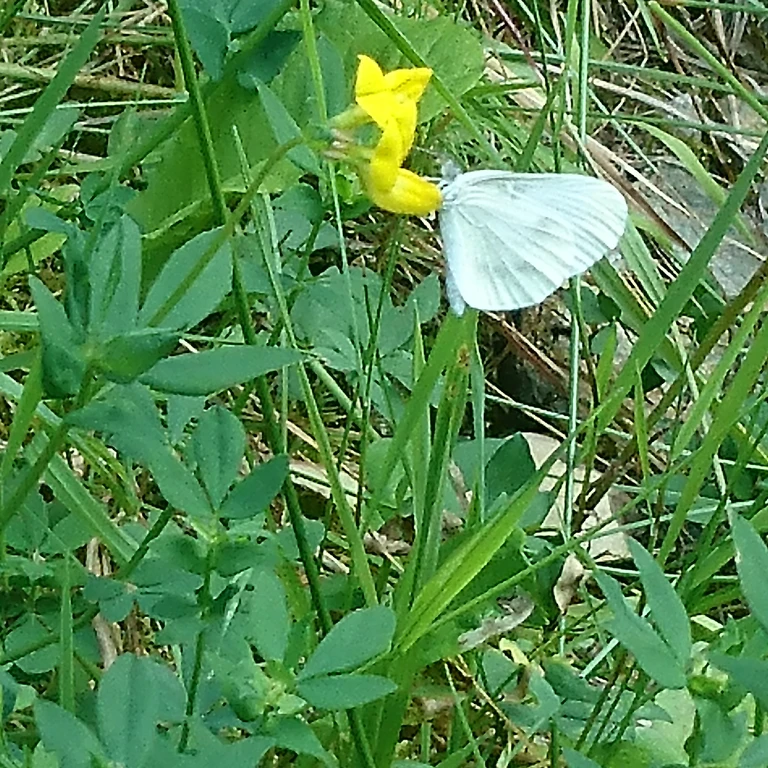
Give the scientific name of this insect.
Leptidea sinapis/juvernica
